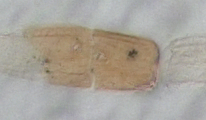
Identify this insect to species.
Coccophagus srilankaensis
